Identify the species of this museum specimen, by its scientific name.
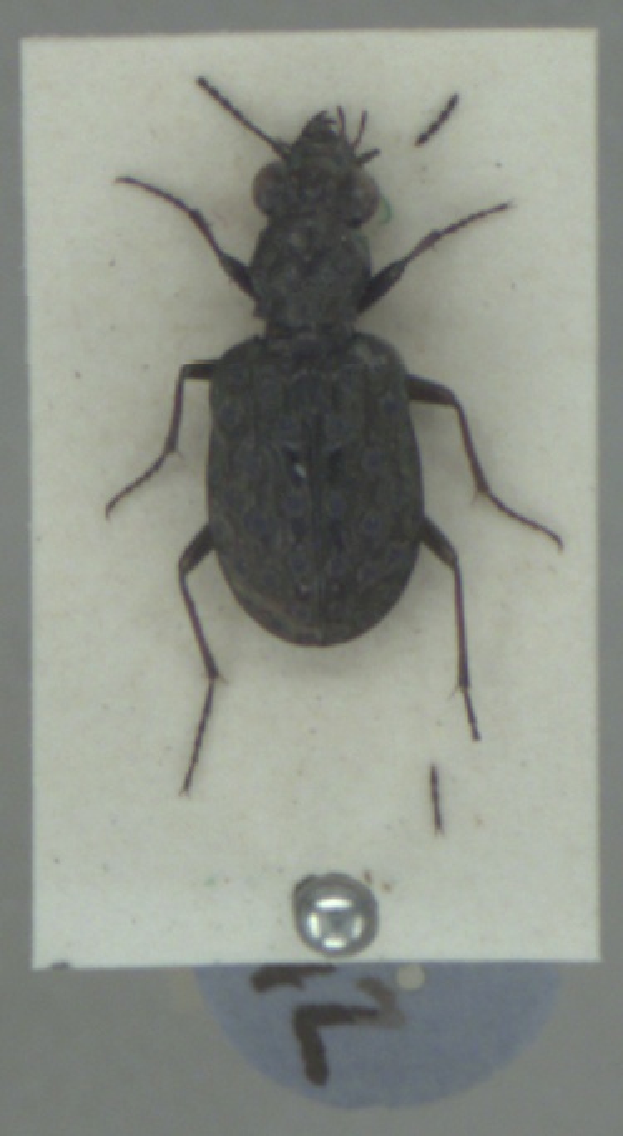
Elaphrus cupreus
